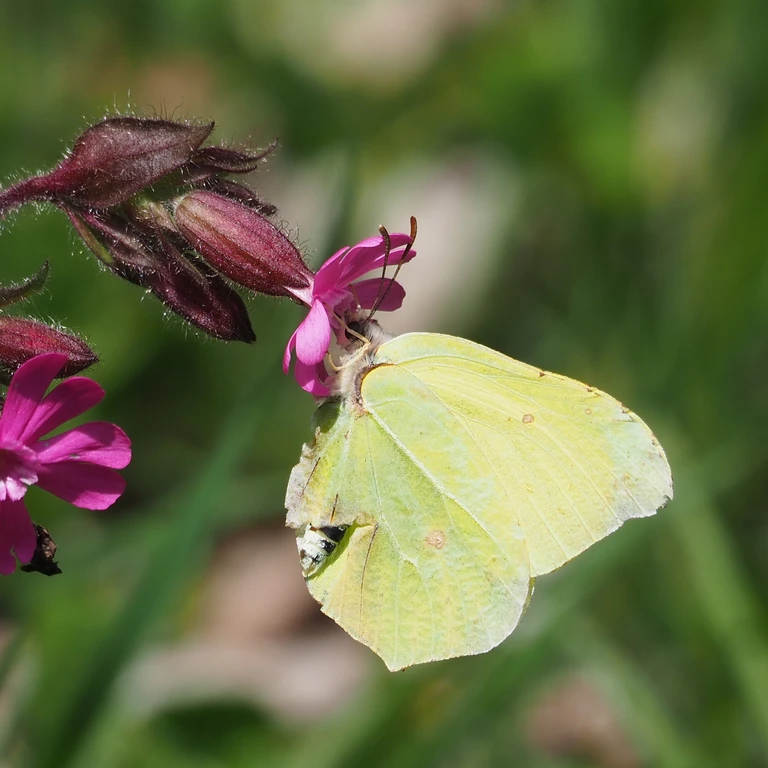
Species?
Gonepteryx rhamni
